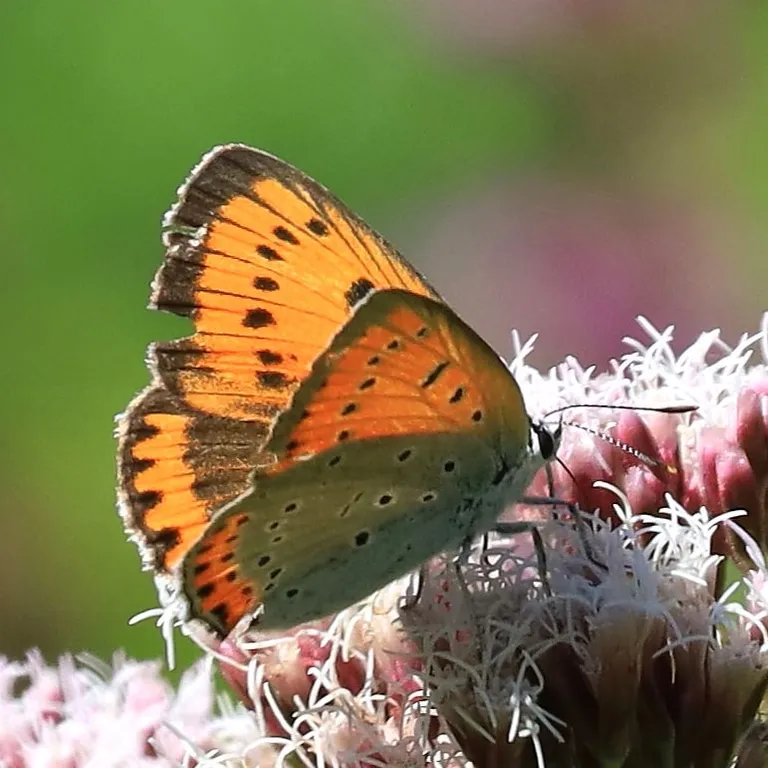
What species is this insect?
Lycaena dispar
